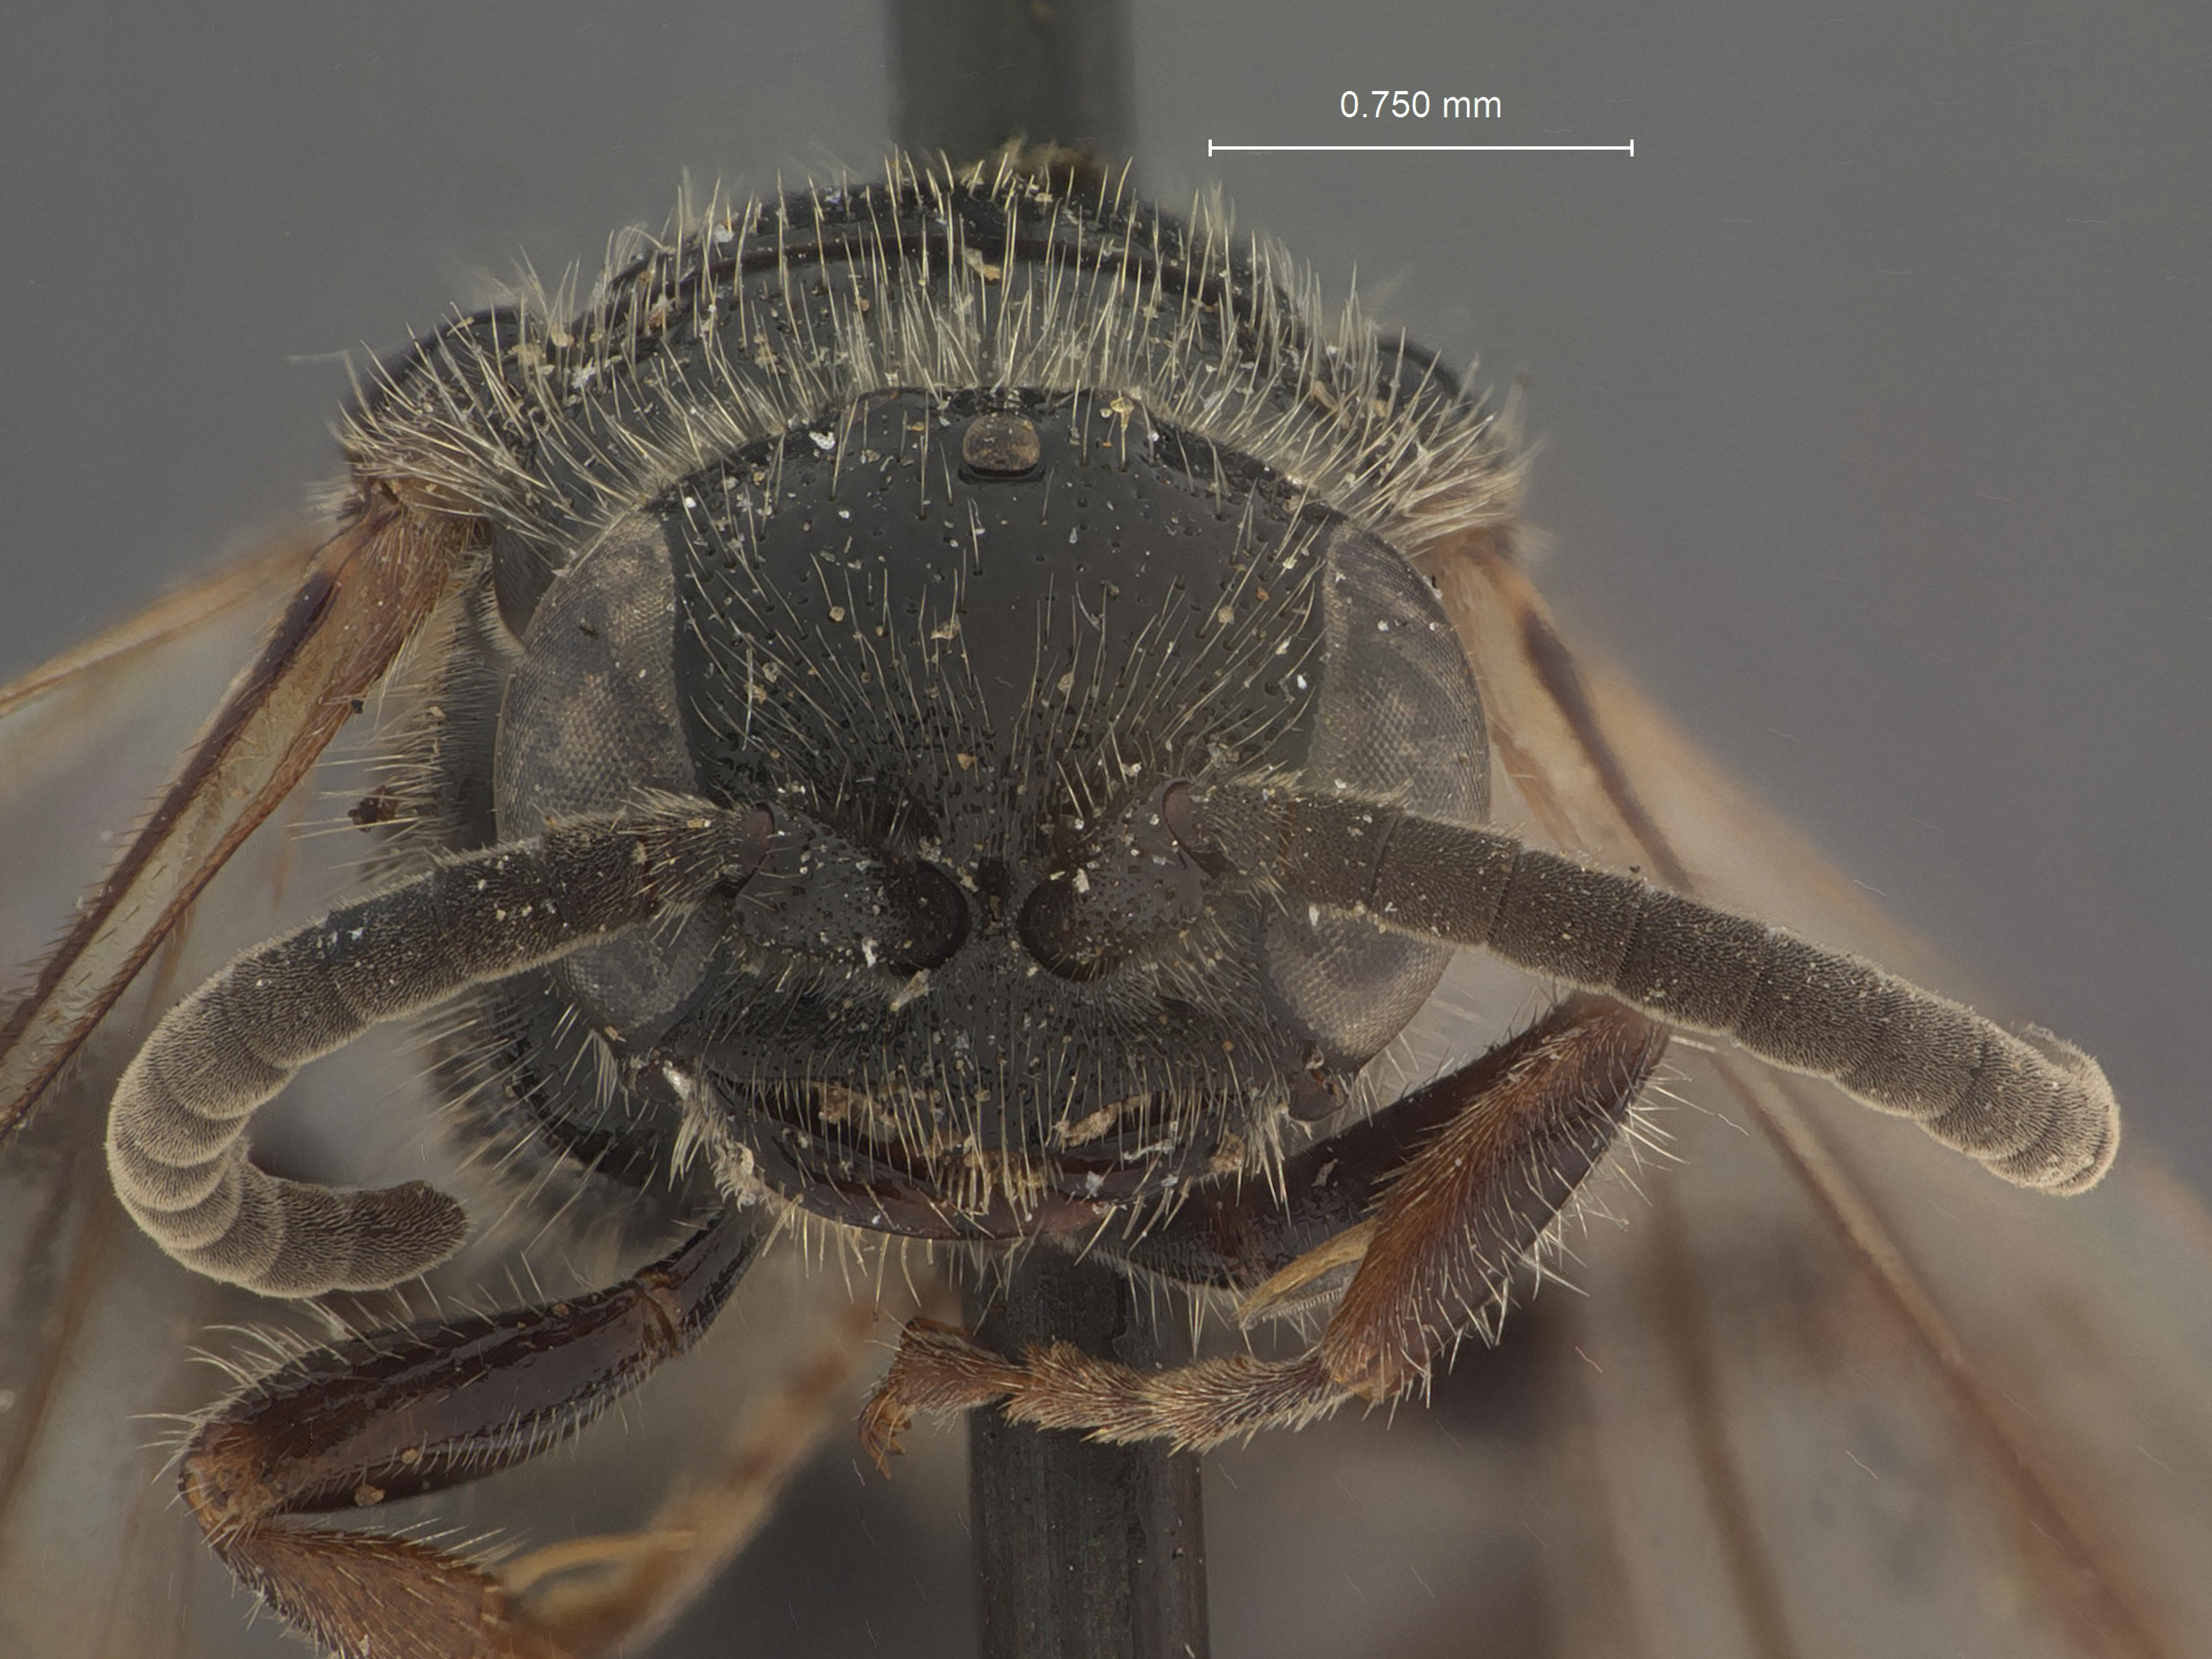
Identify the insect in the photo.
Tiphia insolita
